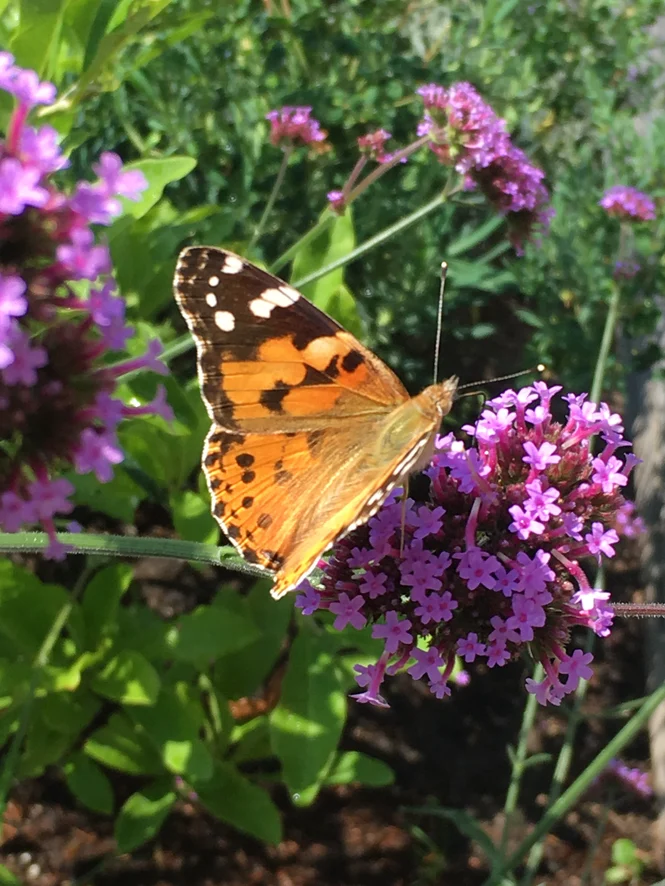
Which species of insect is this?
Vanessa cardui
